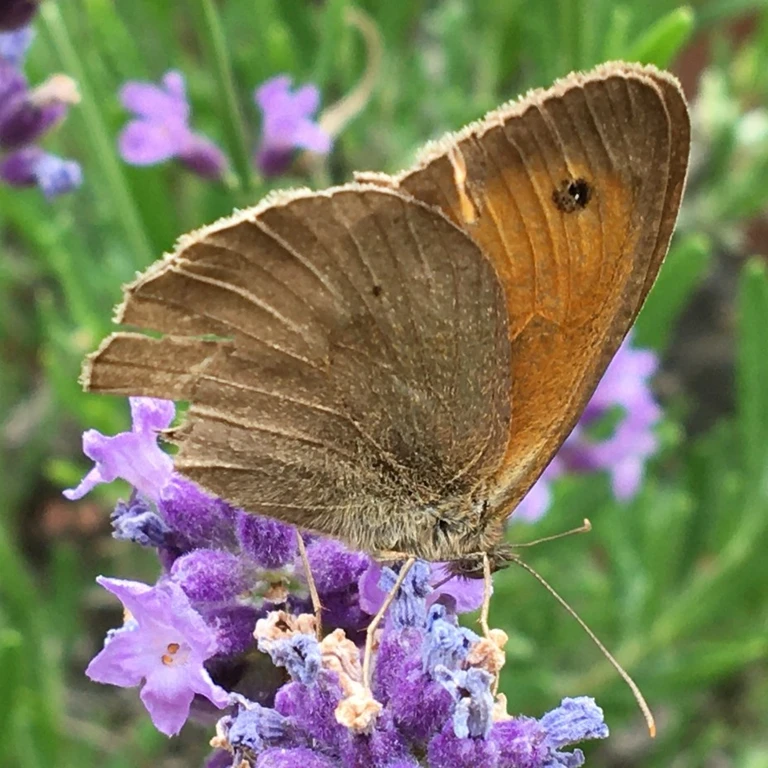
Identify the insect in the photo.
Maniola jurtina
